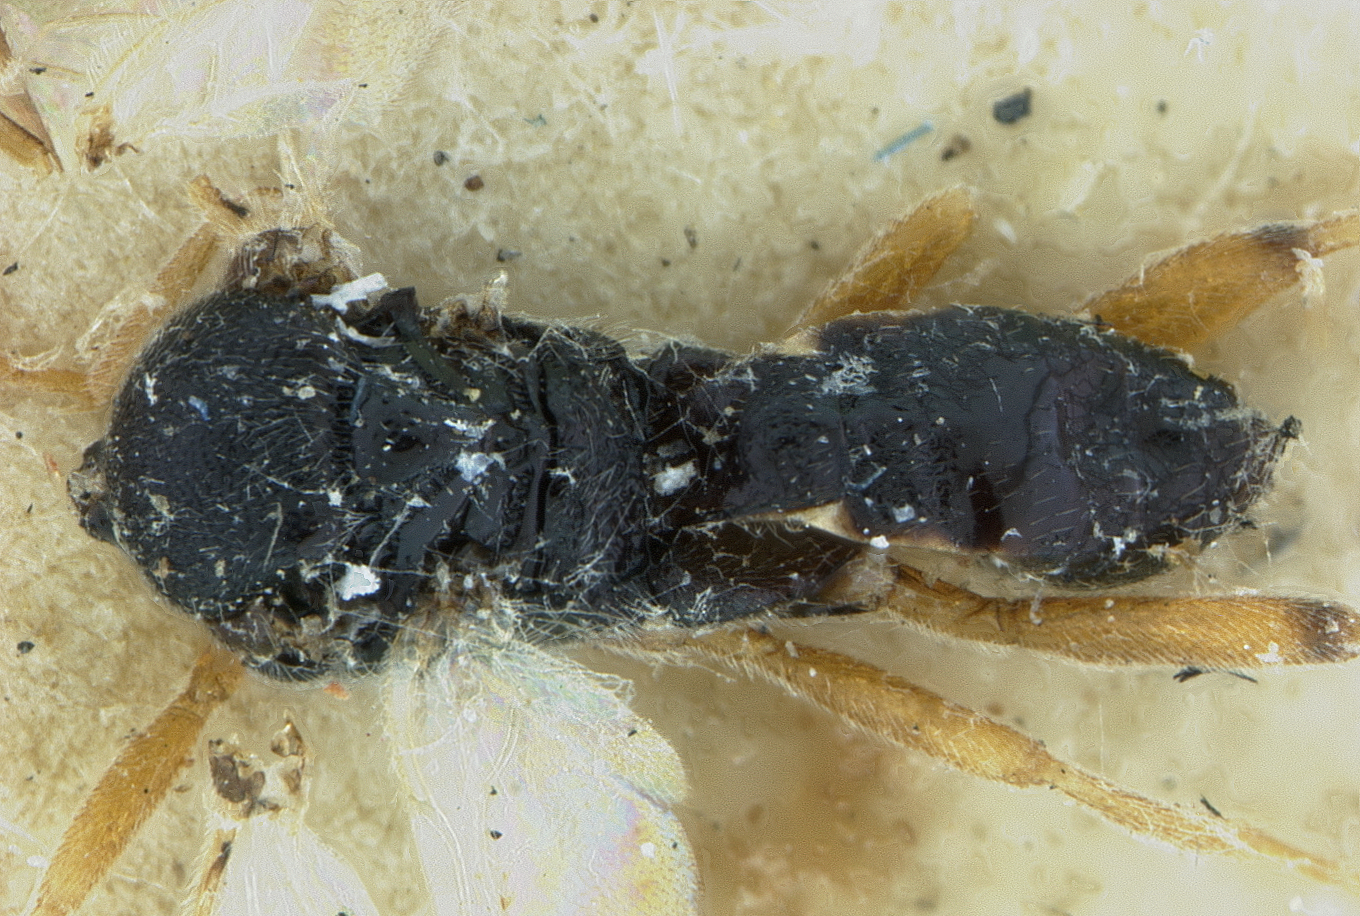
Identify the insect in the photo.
Glypapanteles nawaii
